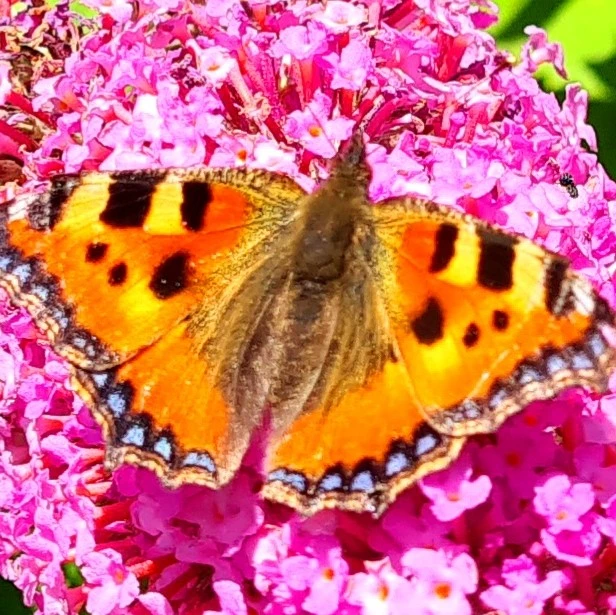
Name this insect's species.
Aglais urticae
